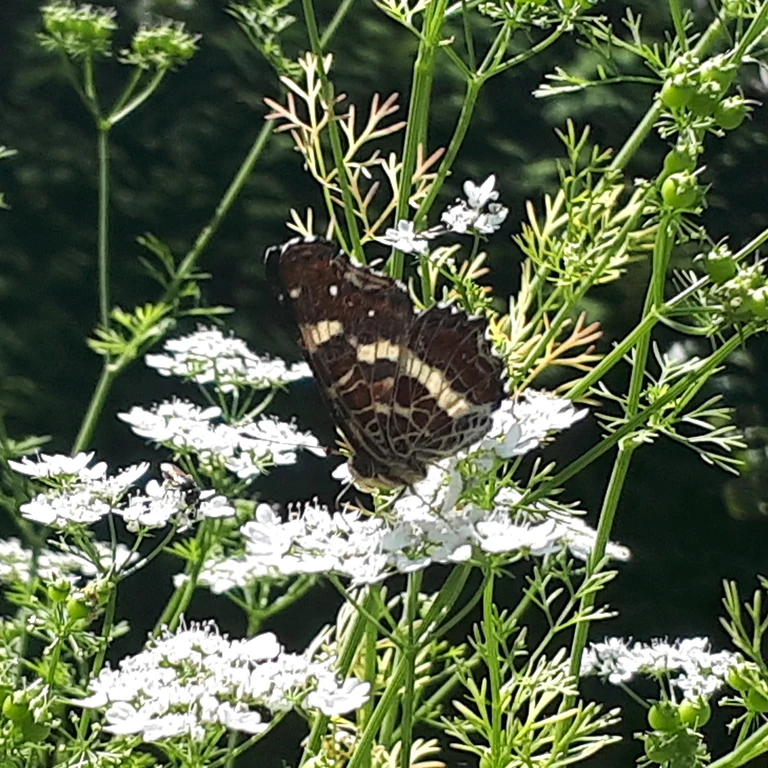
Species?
Araschnia levana
